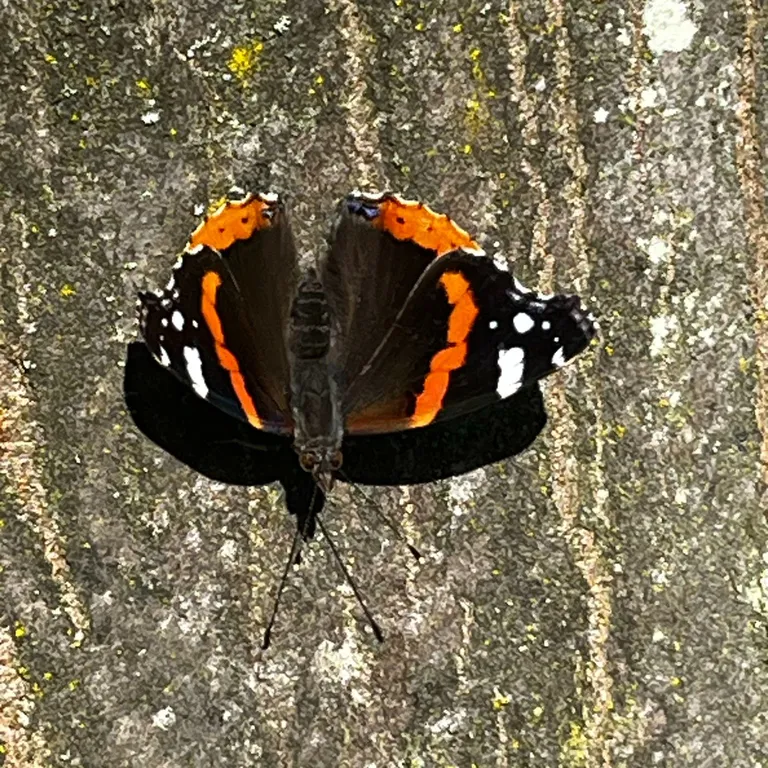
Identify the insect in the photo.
Vanessa atalanta
